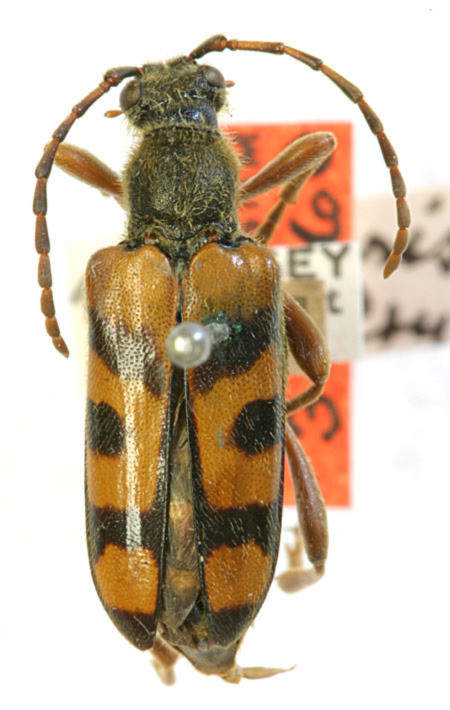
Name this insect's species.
Xestoleptura muliebris (also Xestoleptura crassipes)
